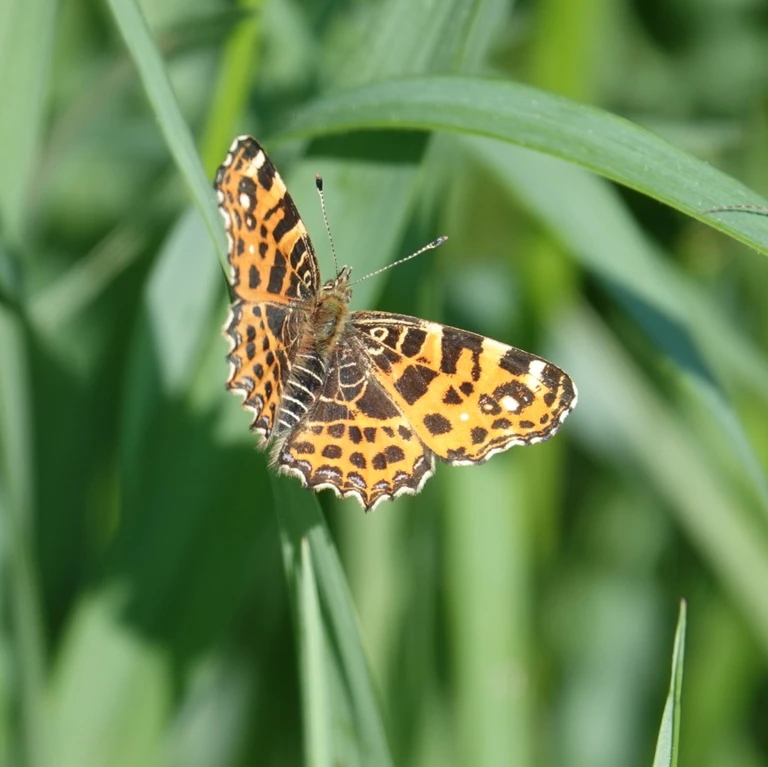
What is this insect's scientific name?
Araschnia levana
